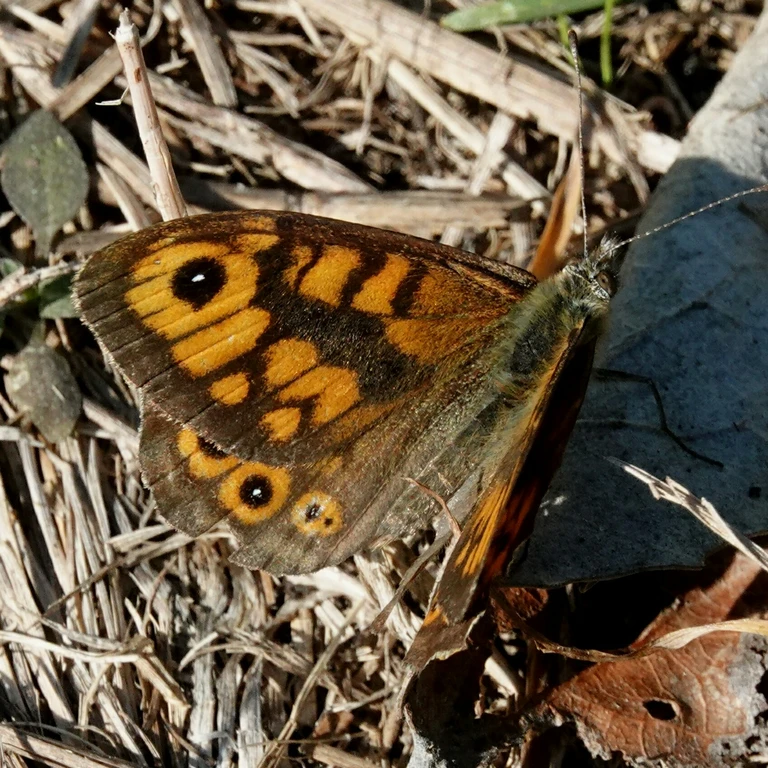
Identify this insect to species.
Lasiommata megera (also Pararge megera)
